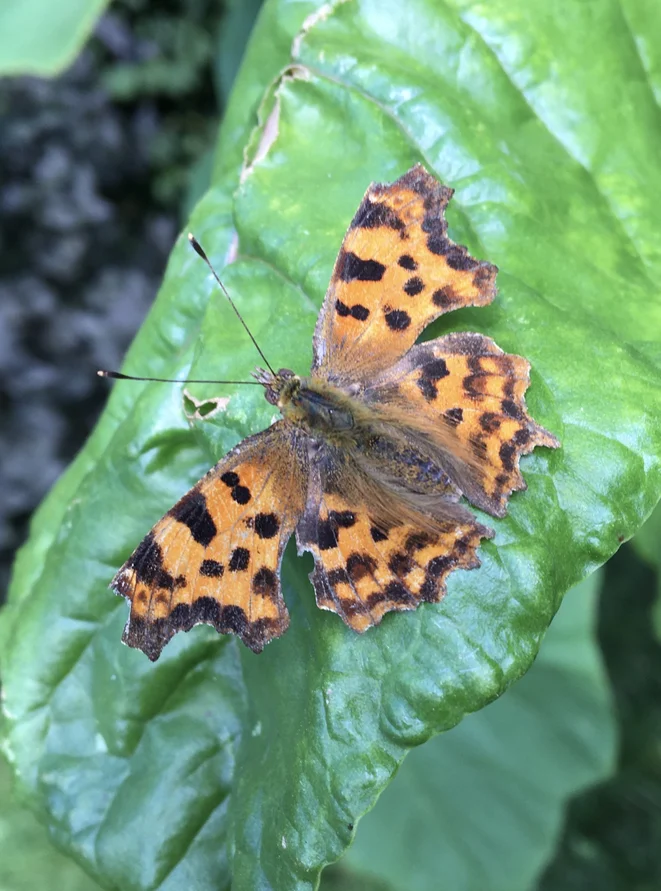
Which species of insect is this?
Polygonia c-album
